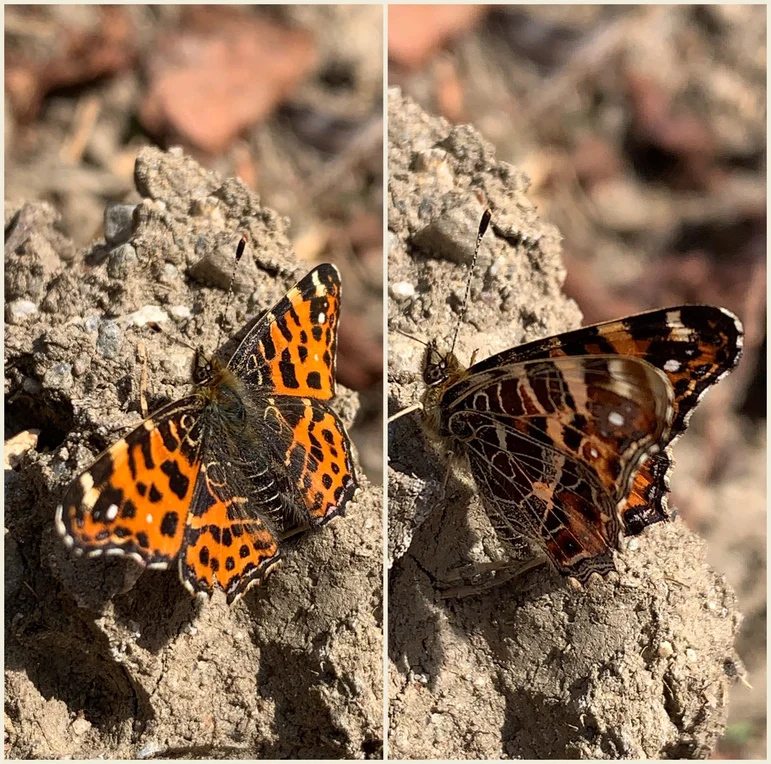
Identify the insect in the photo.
Araschnia levana
